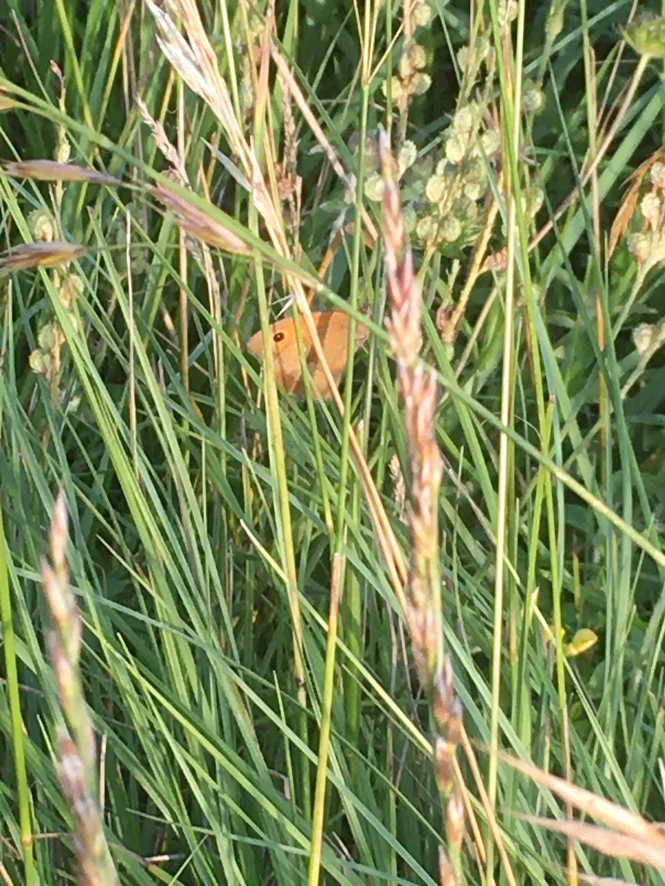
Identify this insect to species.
Maniola jurtina
